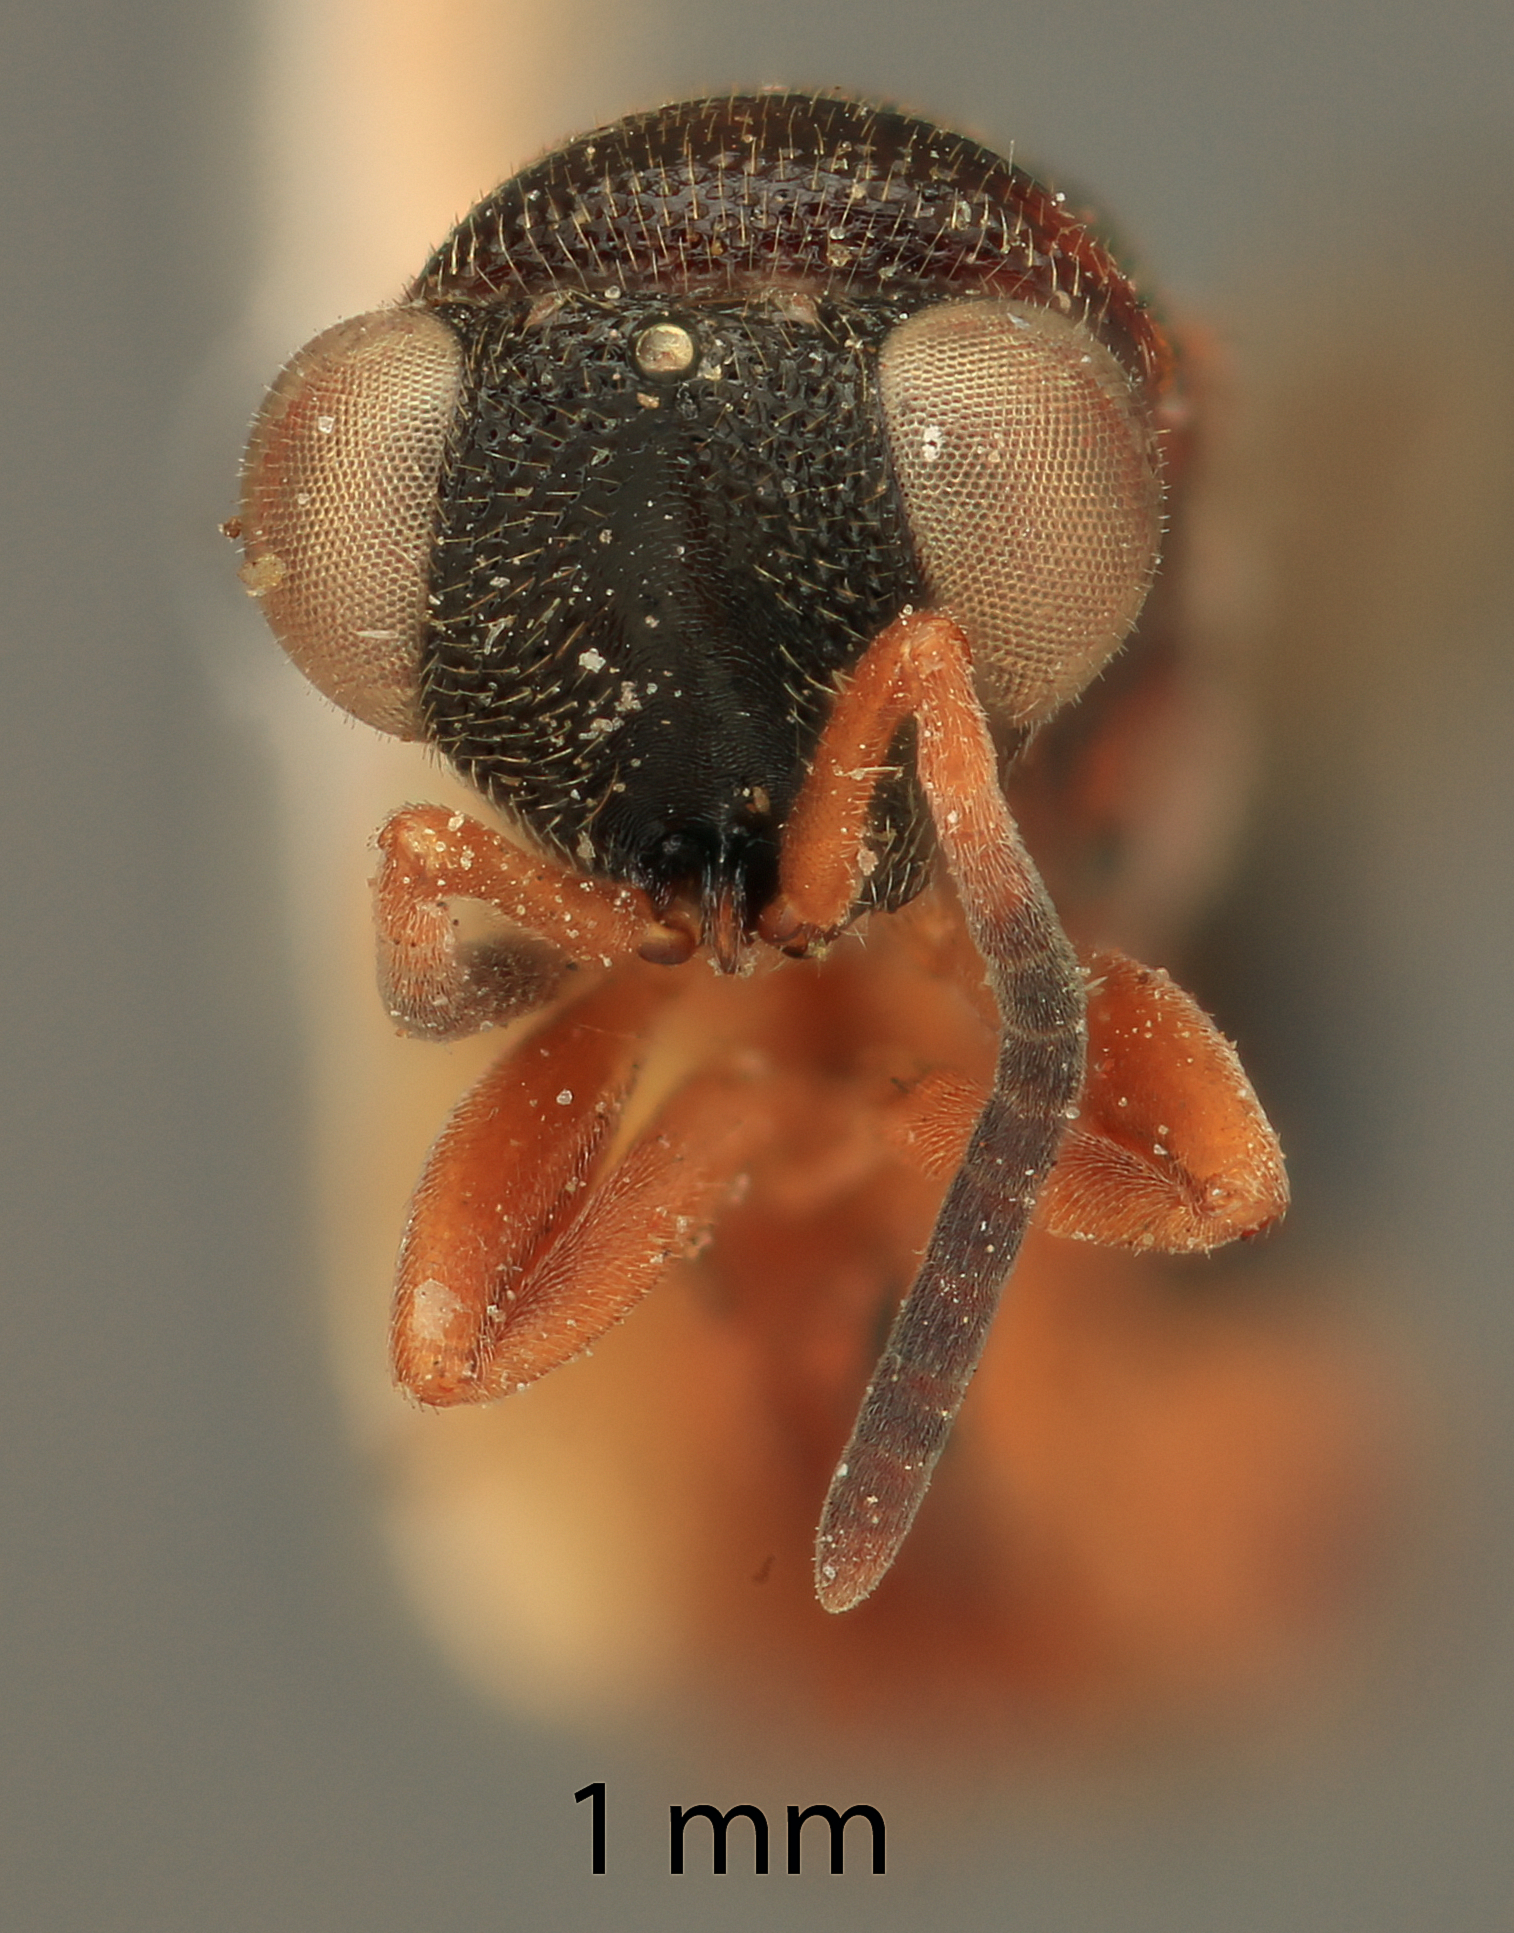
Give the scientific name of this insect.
Stomatoceras americensis
